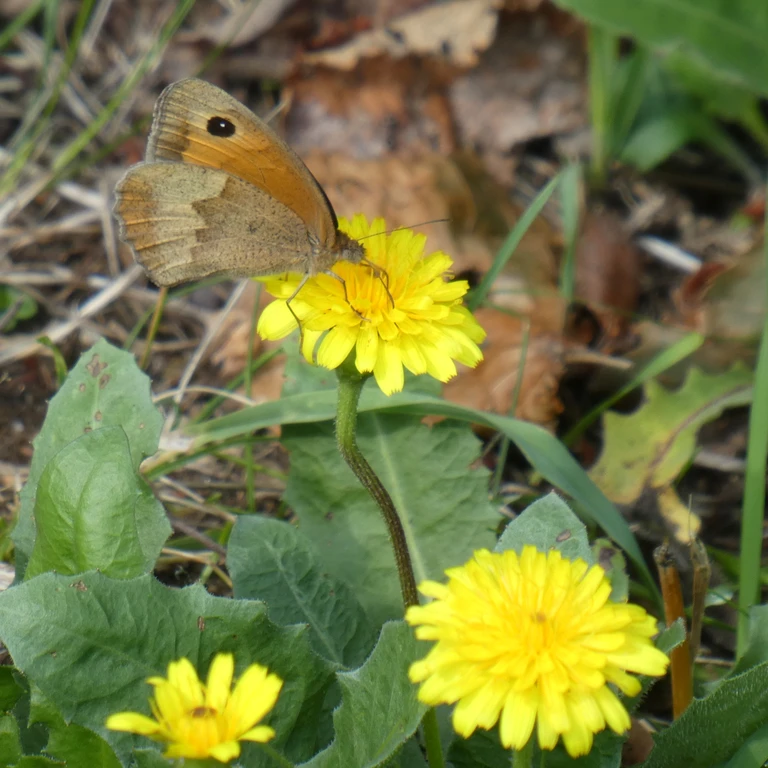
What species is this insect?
Maniola jurtina
